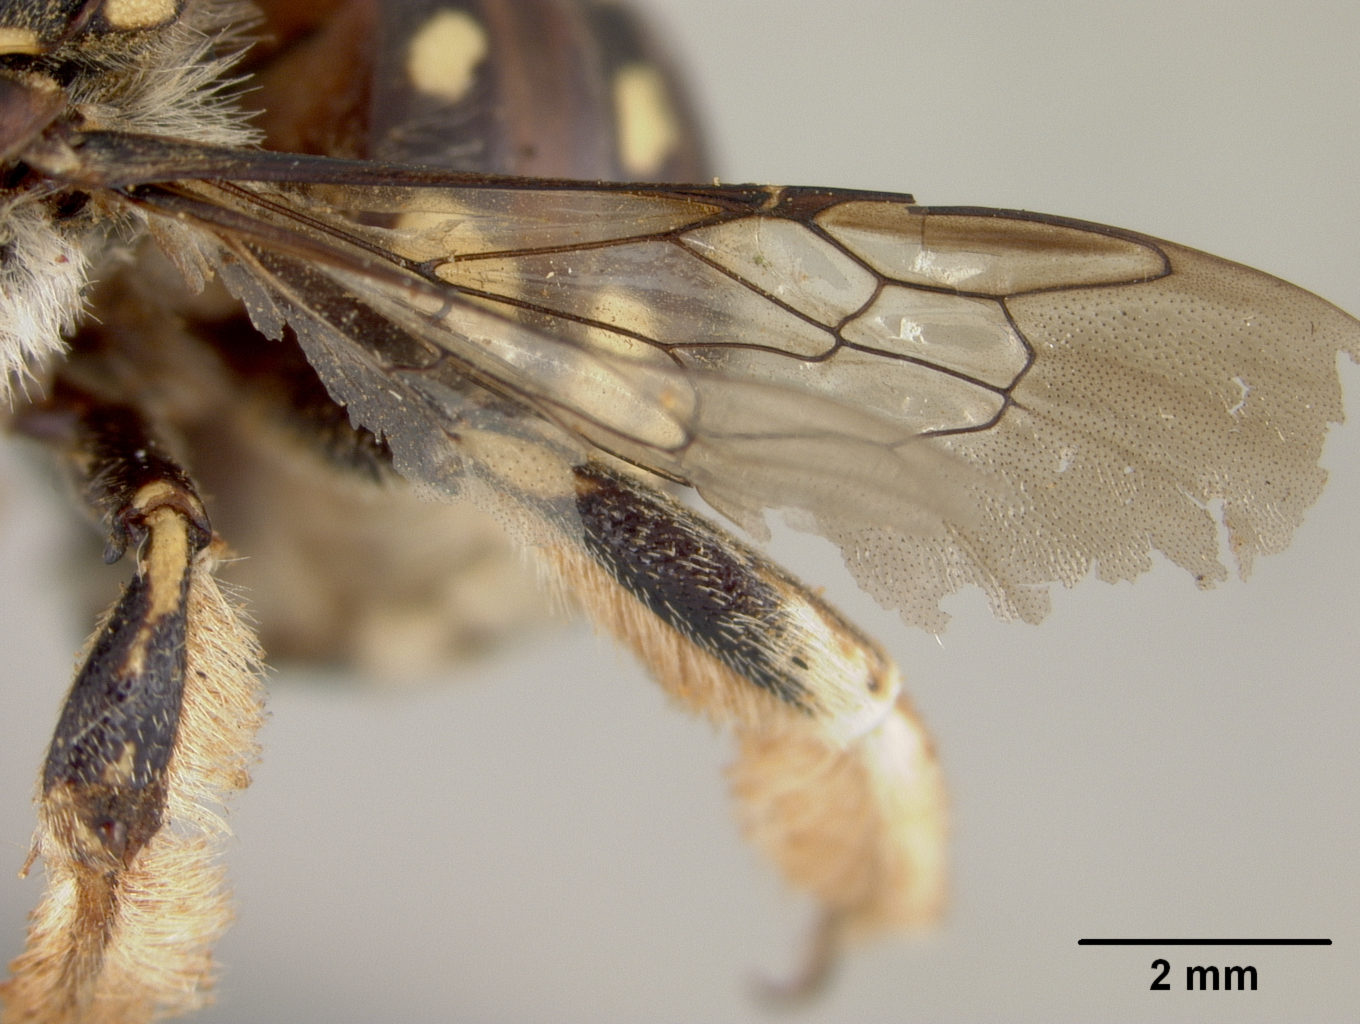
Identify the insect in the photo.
Anthidium nursei
